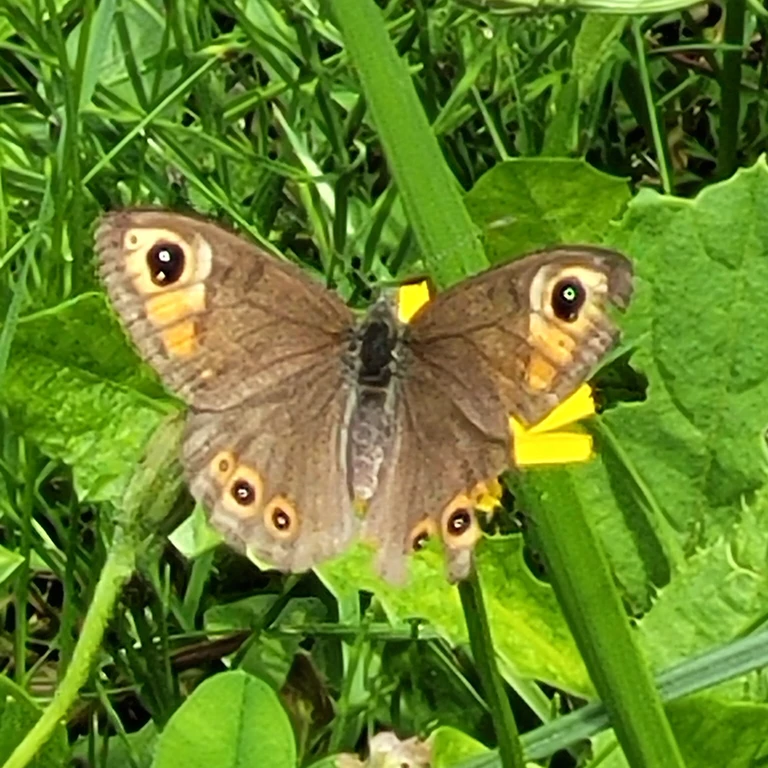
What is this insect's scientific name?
Lasiommata maera (also Pararge maera)
